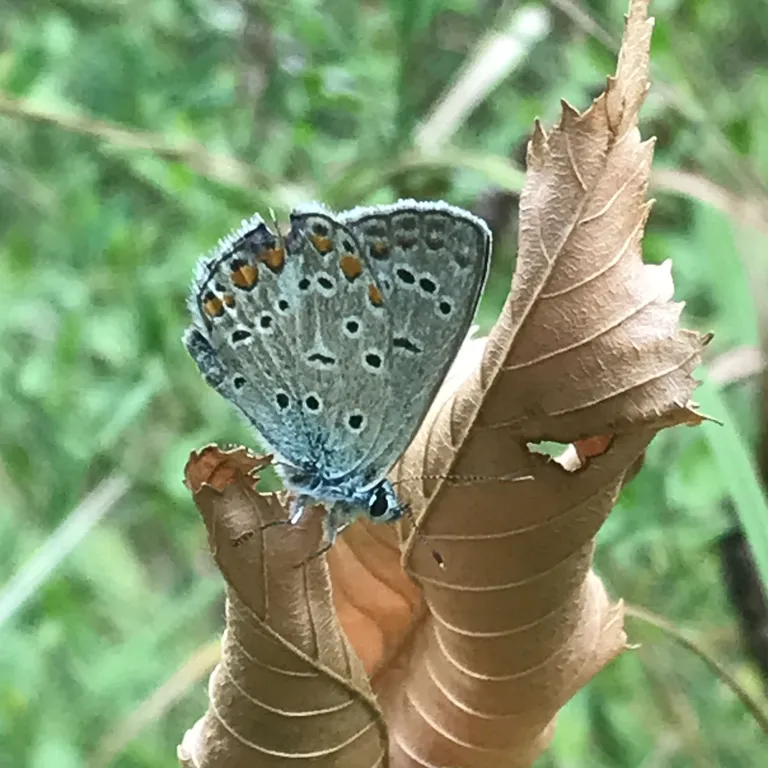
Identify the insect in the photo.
Polyommatus icarus
